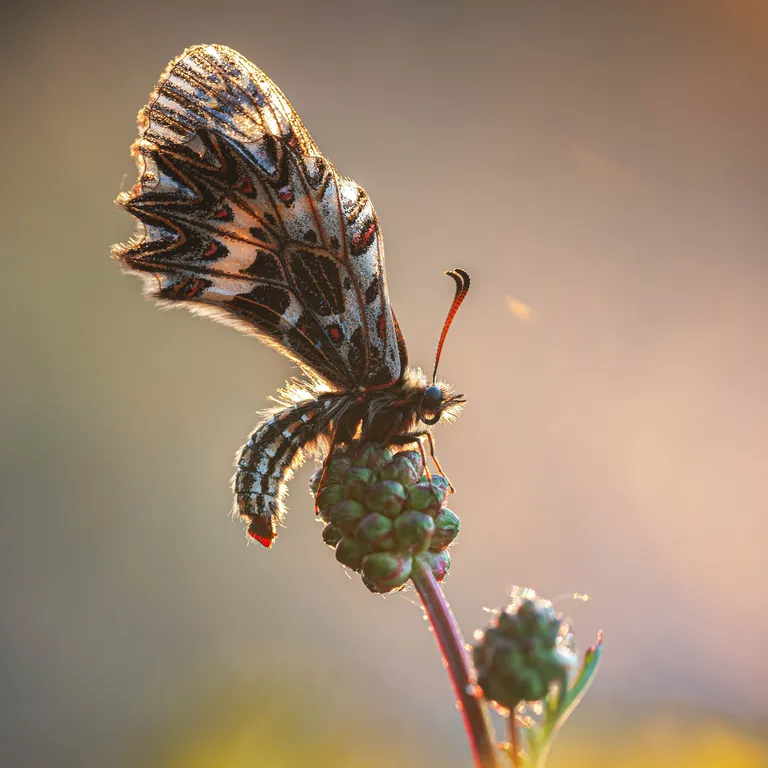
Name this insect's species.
Zerynthia polyxena
